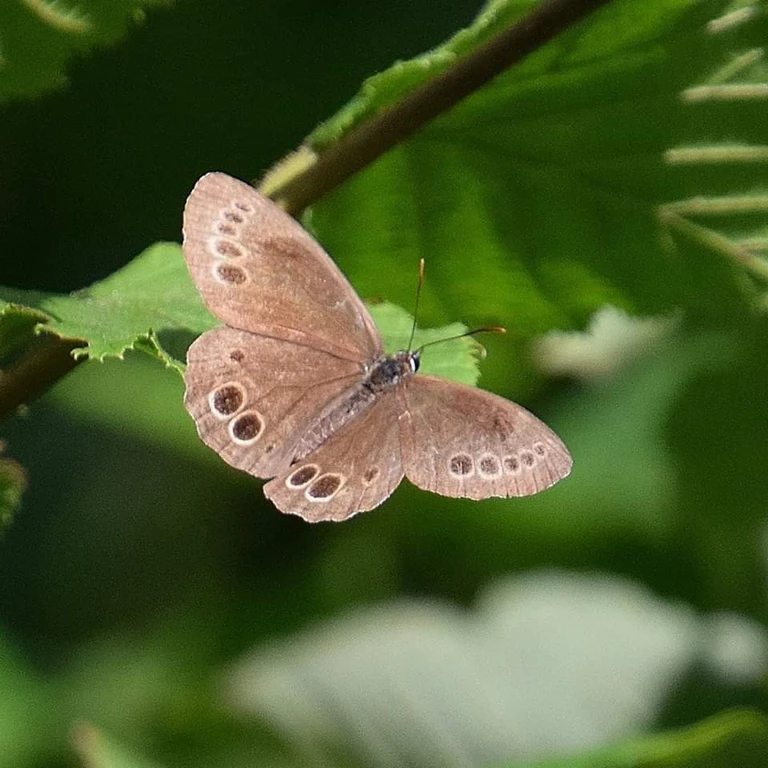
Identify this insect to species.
Lopinga achine (also Pararge achine)
